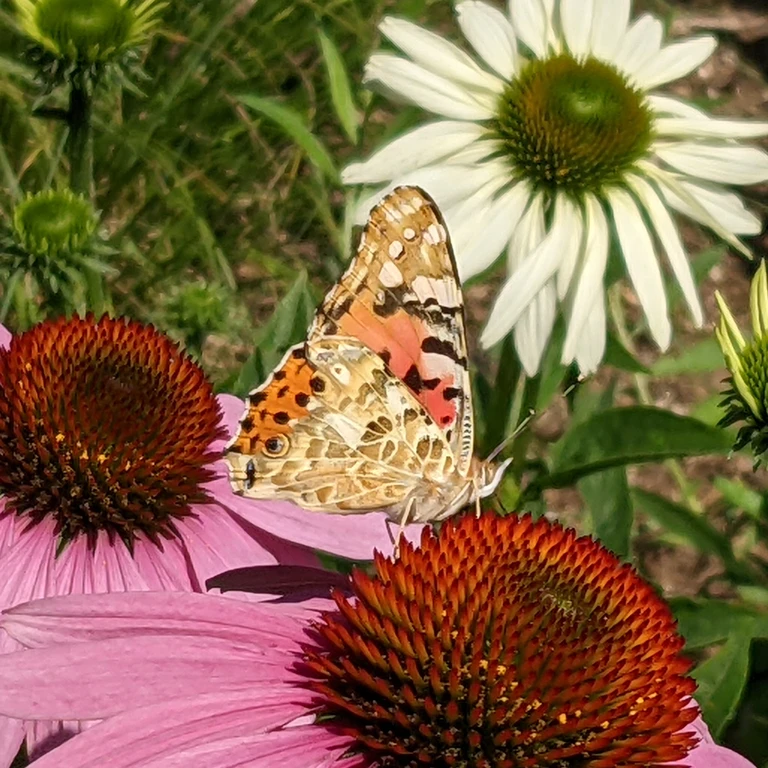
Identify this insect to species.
Vanessa cardui
